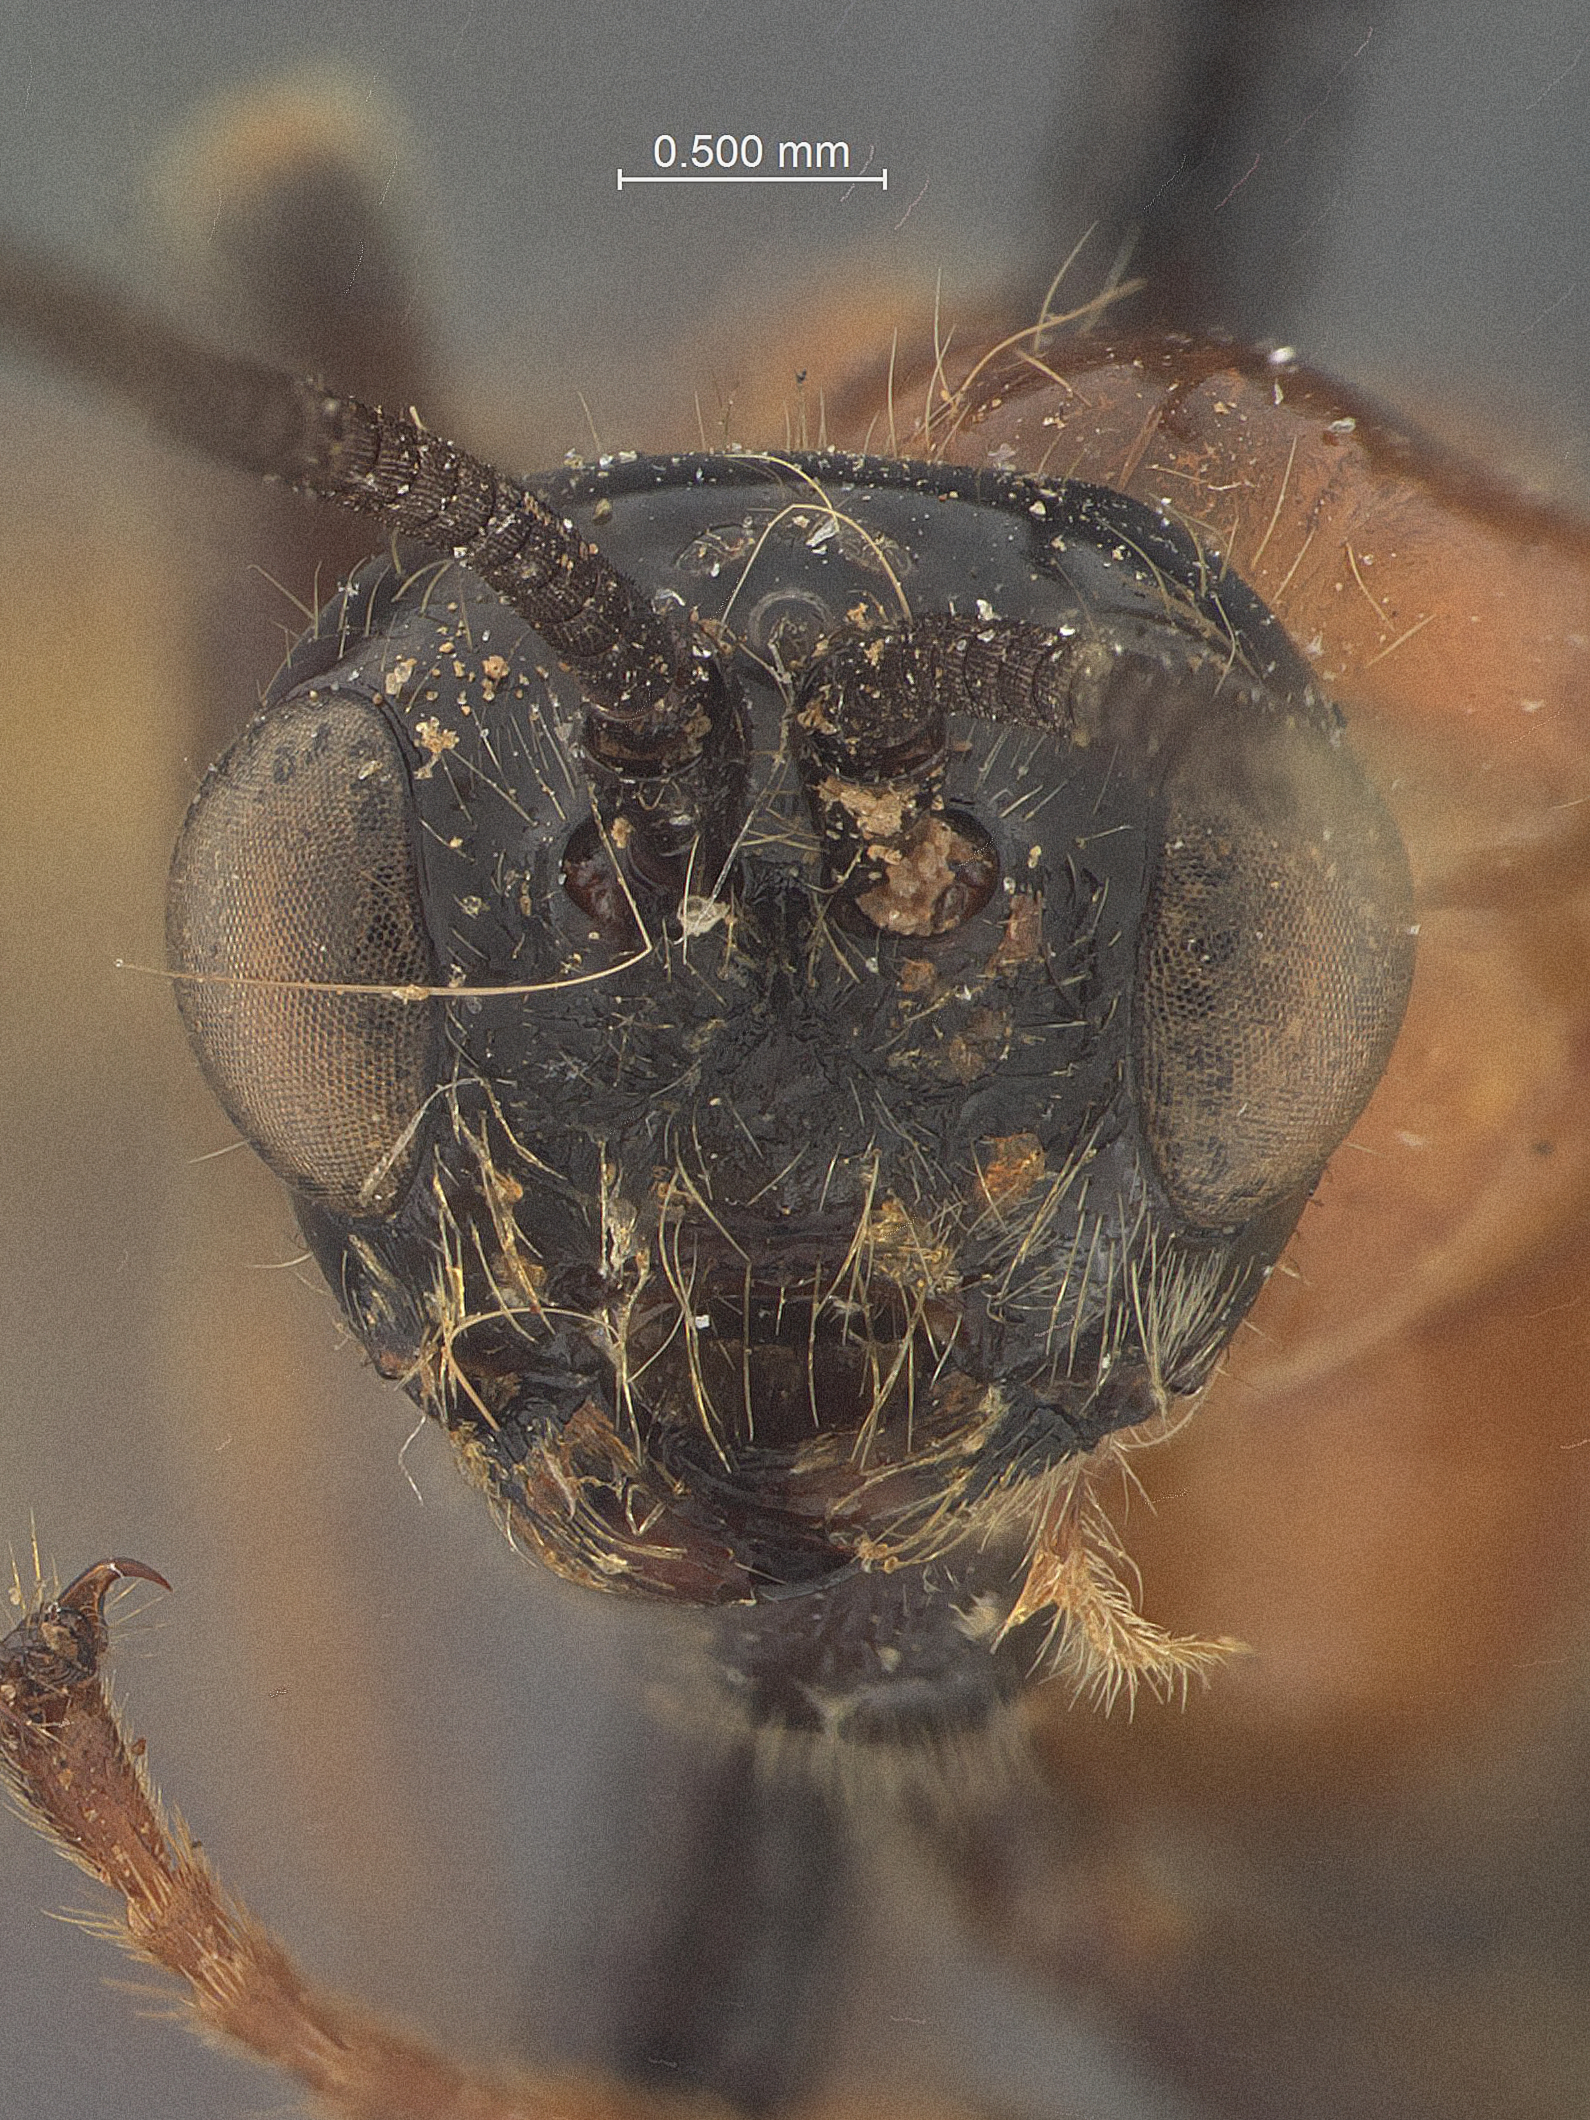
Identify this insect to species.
Cyanopterus steirastomae
